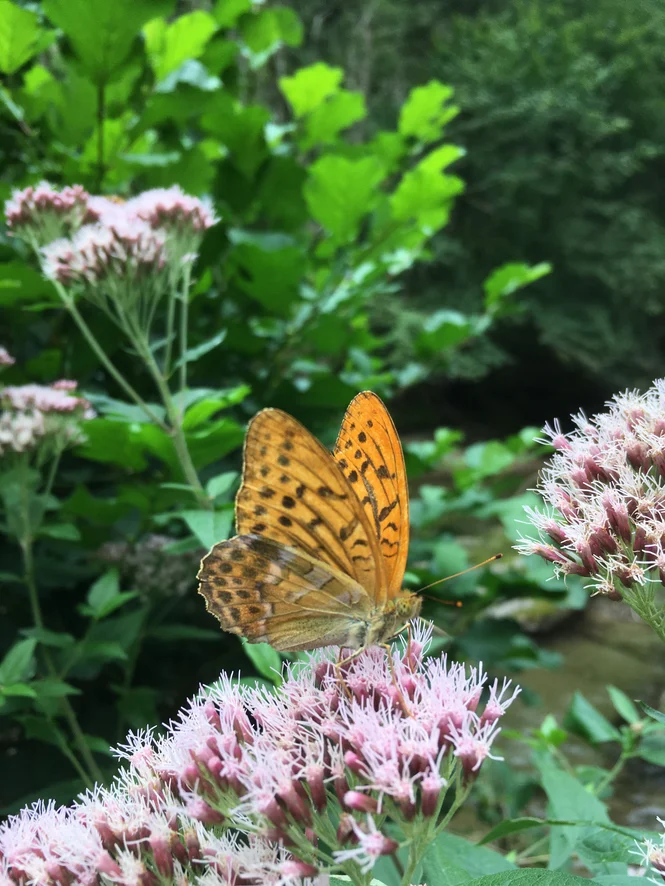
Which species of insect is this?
Argynnis paphia
